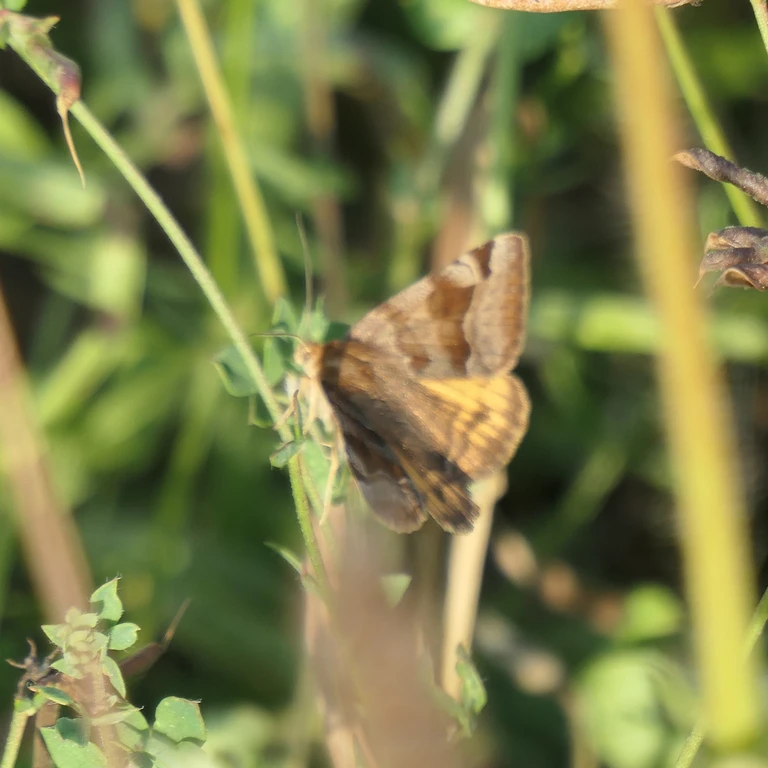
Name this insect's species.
Euclidia glyphica
